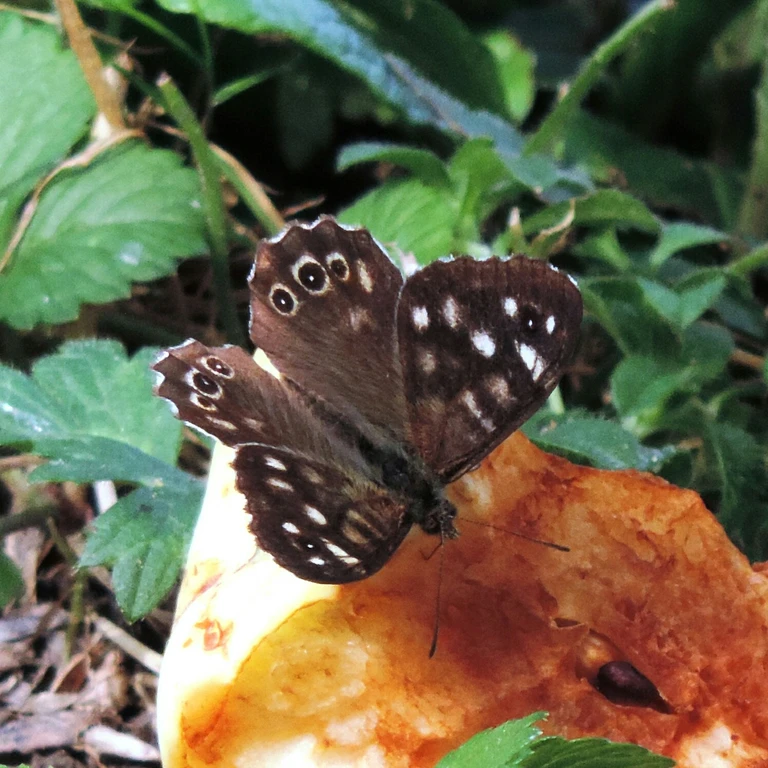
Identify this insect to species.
Pararge aegeria
